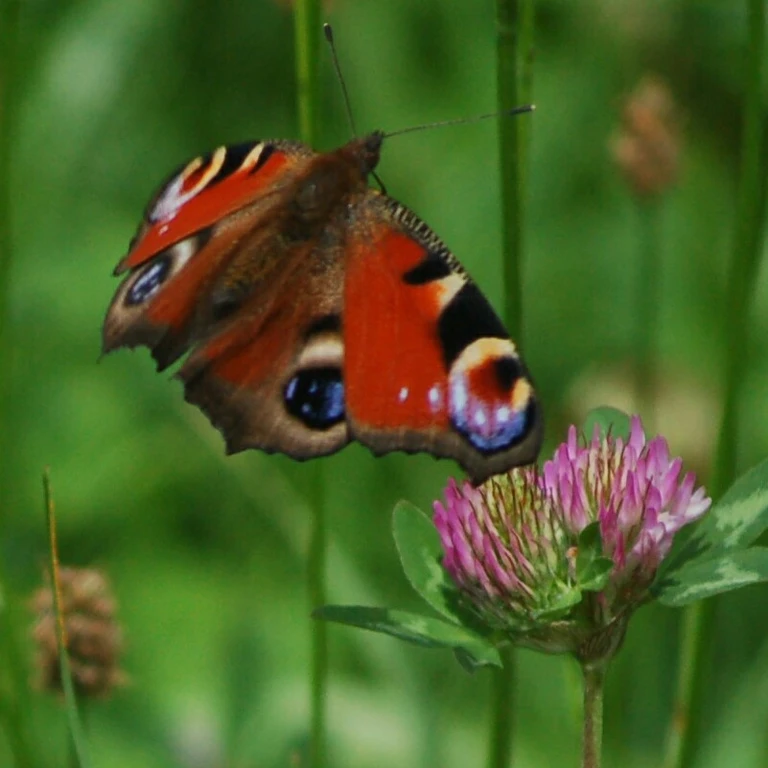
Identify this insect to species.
Aglais io
